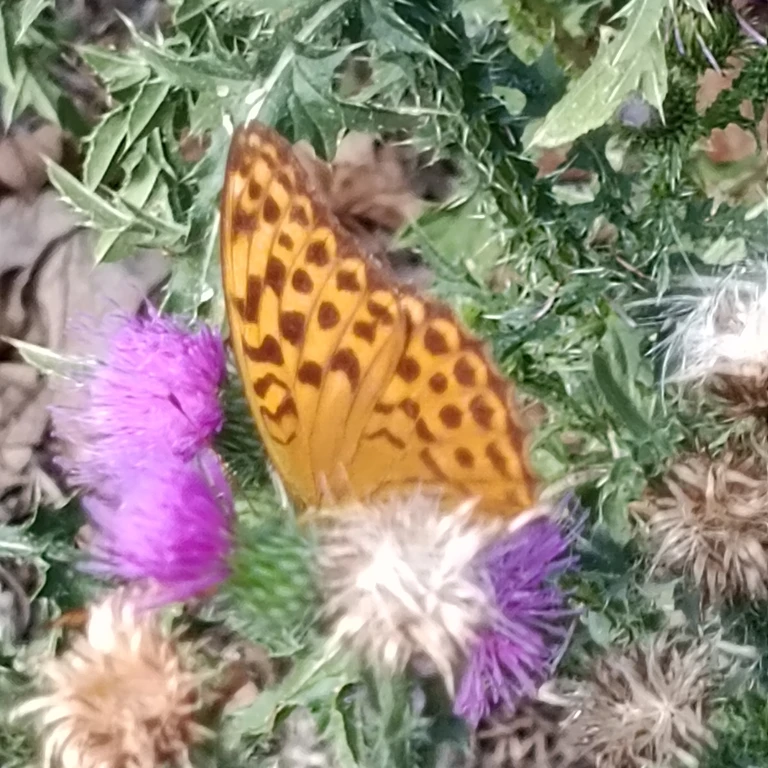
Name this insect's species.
Argynnis paphia
